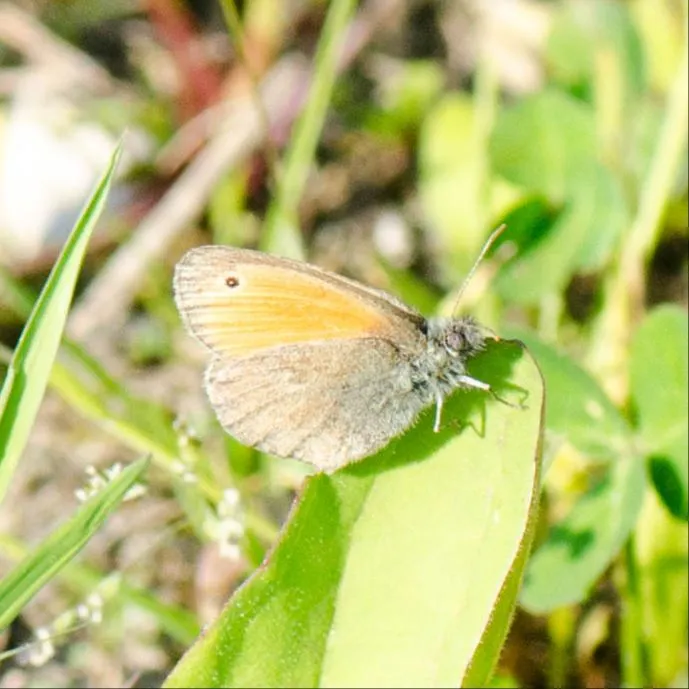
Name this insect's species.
Coenonympha pamphilus
